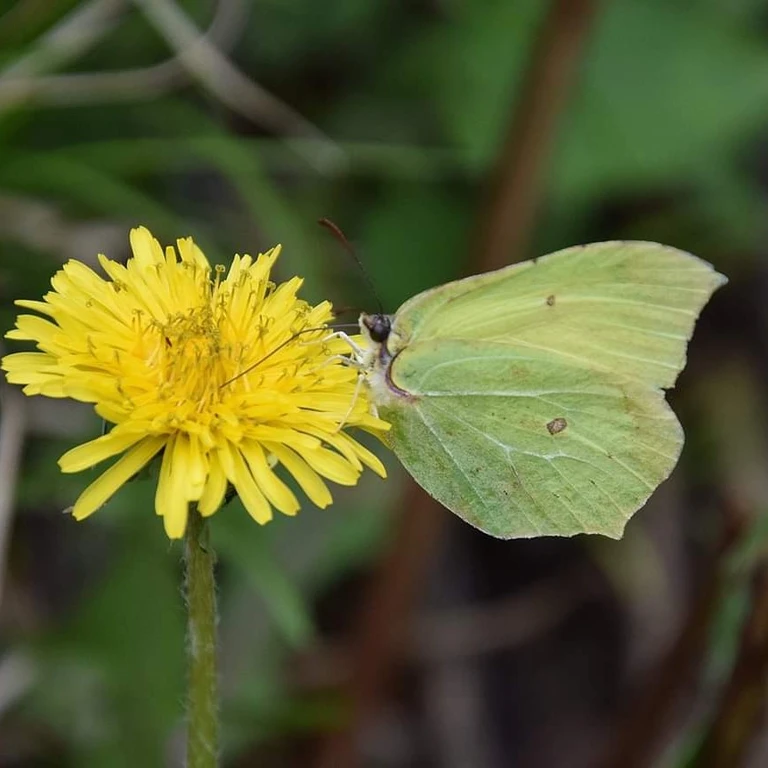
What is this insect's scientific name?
Gonepteryx rhamni
